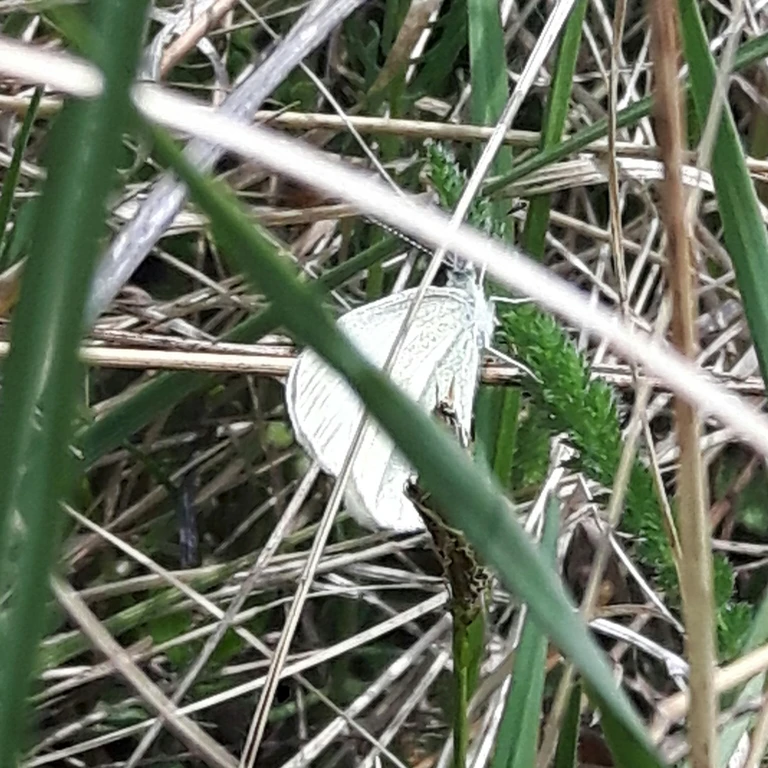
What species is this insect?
Leptidea sinapis/juvernica
